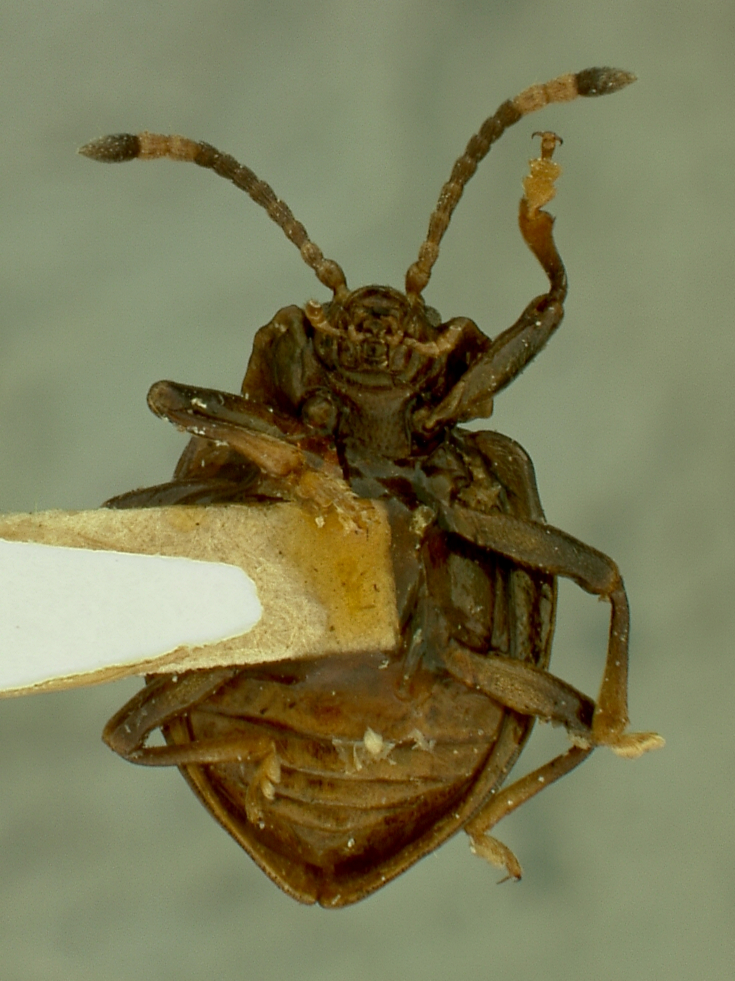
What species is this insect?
Milichius impressicollis
